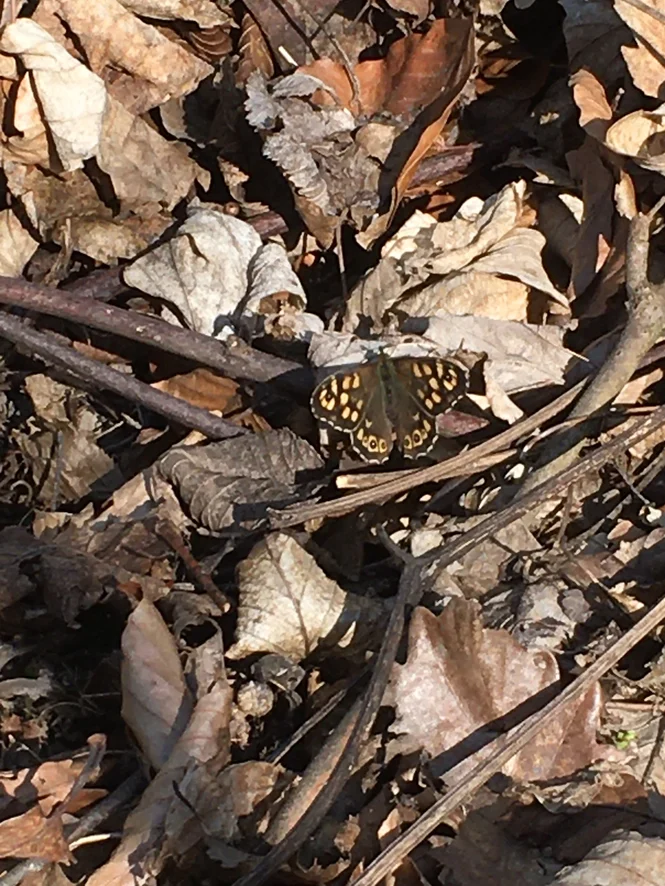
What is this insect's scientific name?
Pararge aegeria
